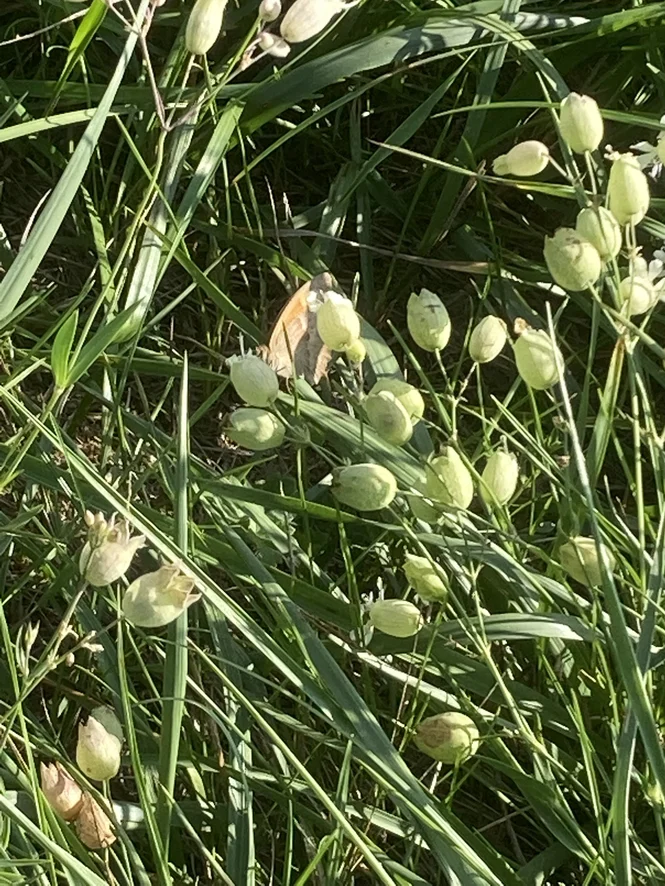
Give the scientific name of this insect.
Maniola jurtina
